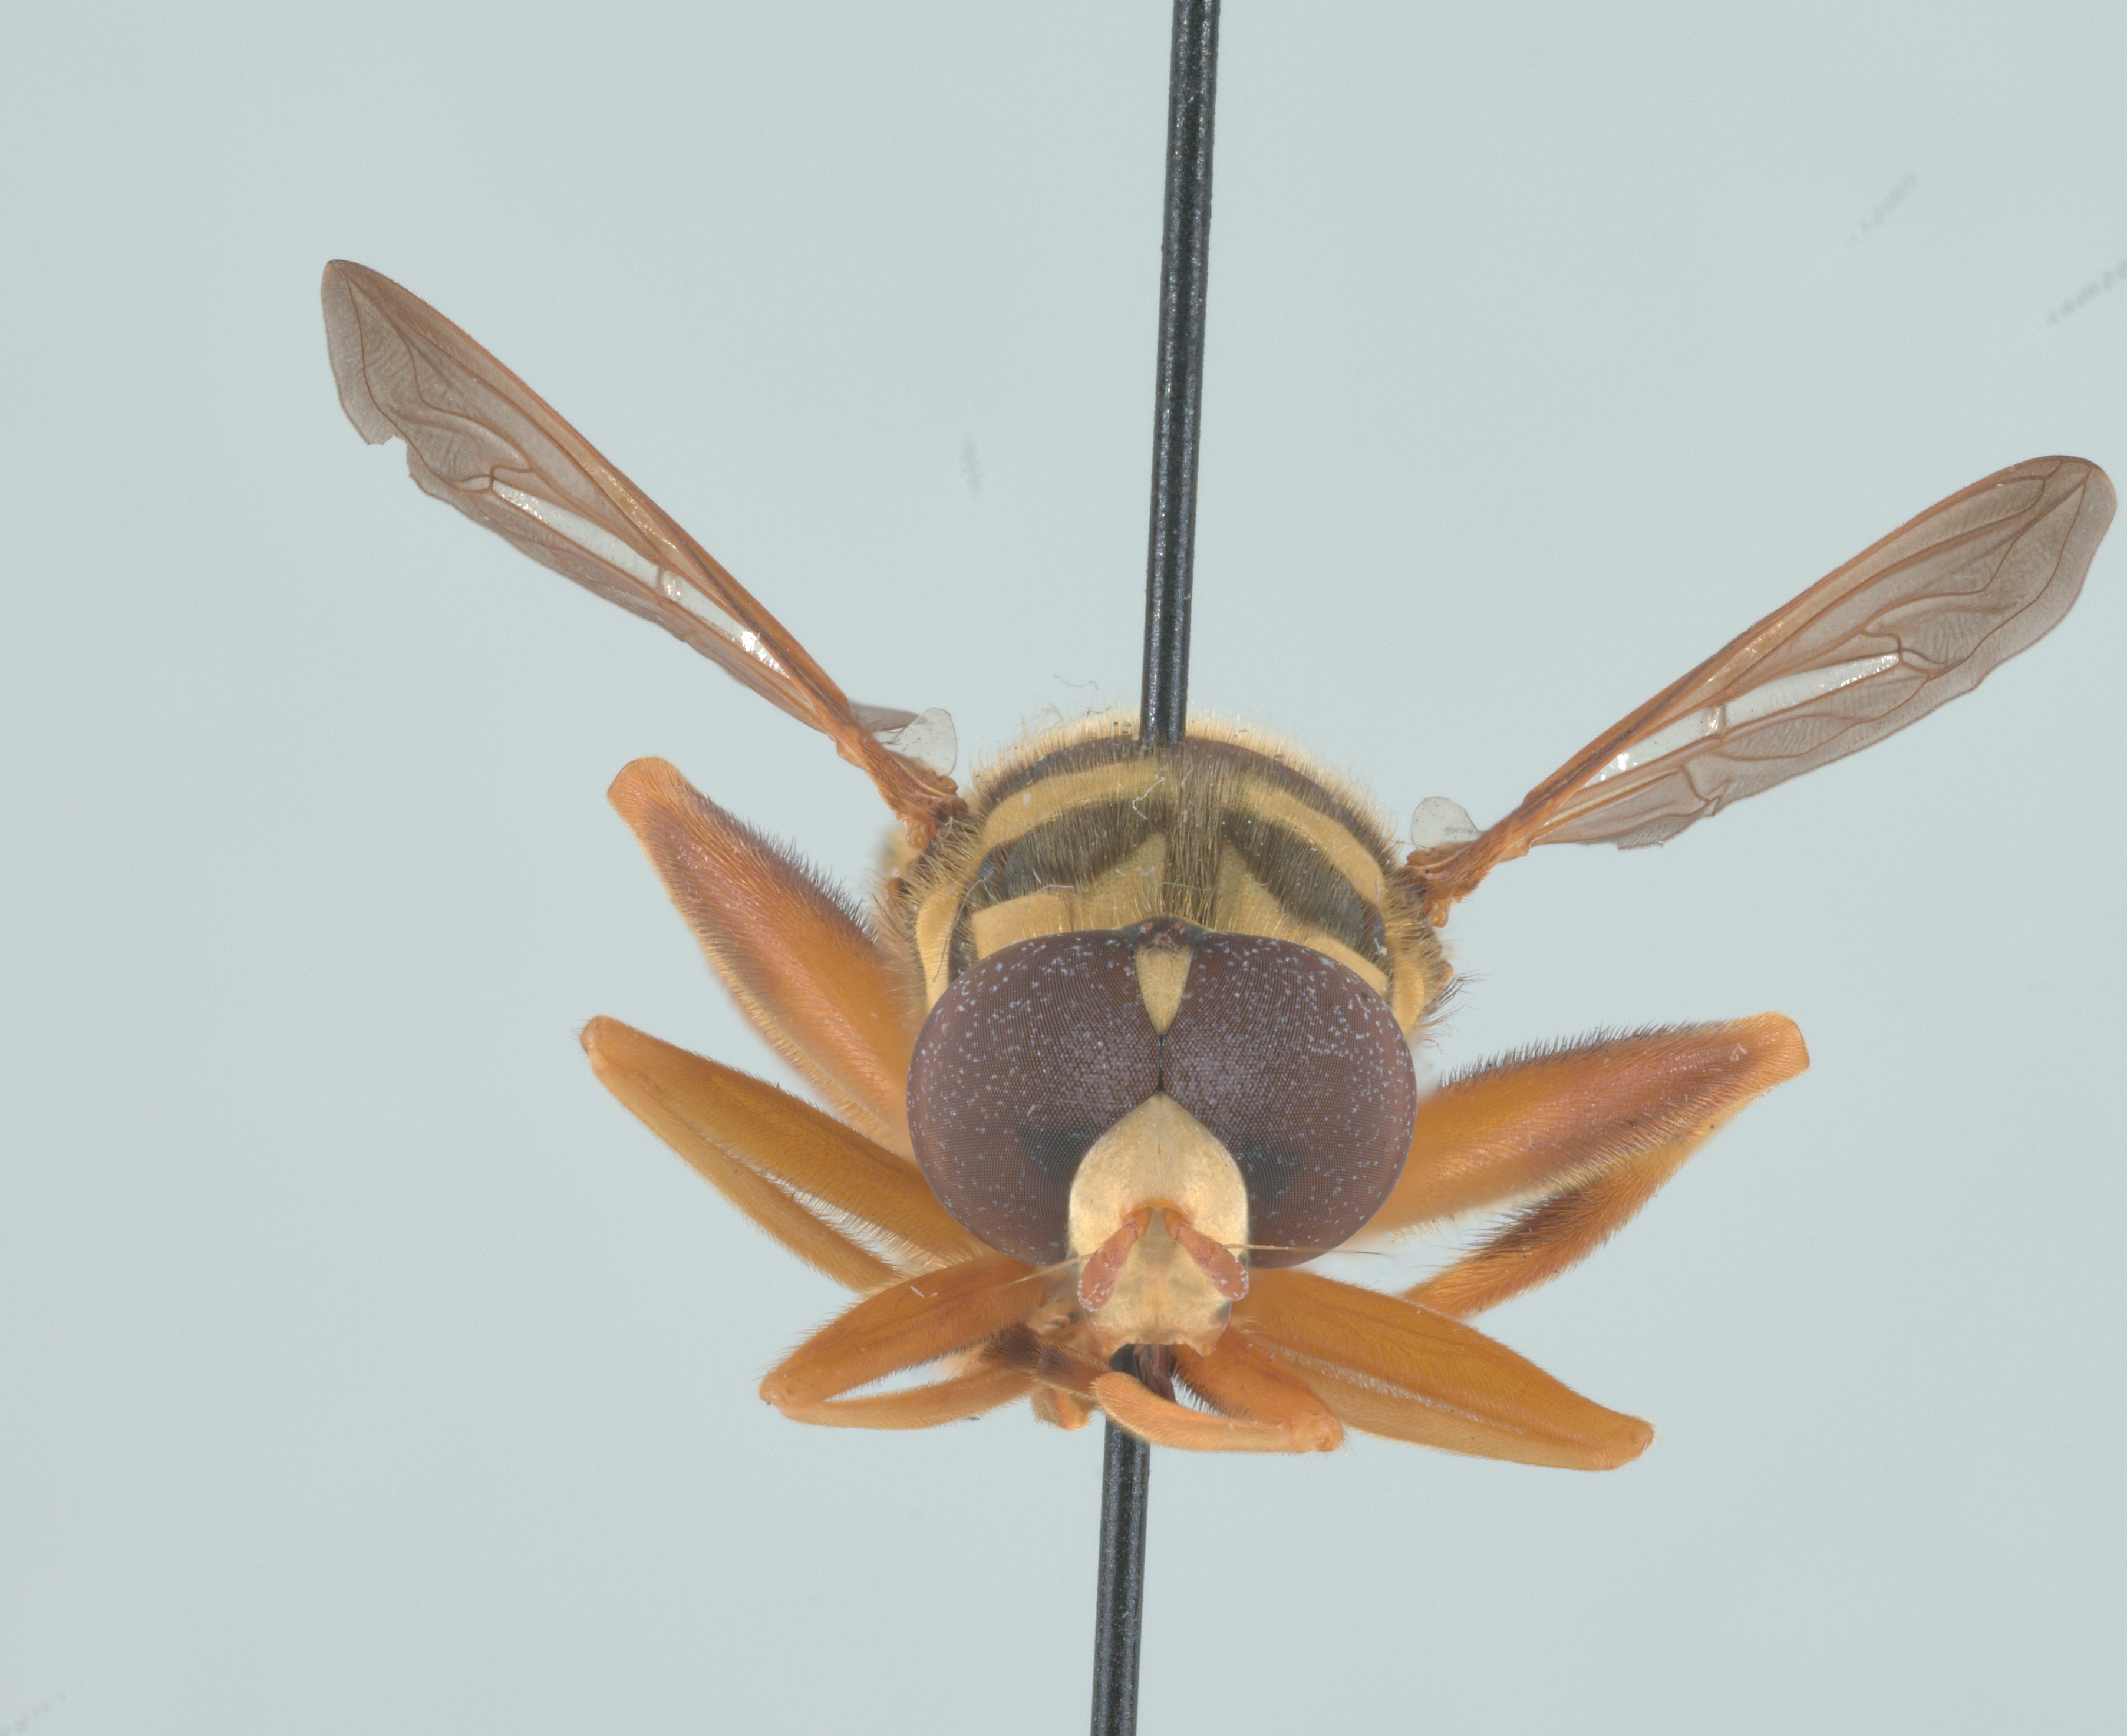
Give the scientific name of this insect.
Milesia virginiensis
